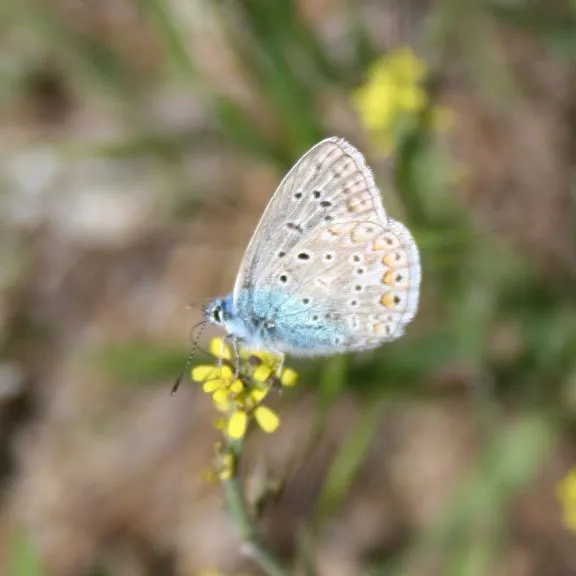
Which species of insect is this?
Polyommatus icarus
